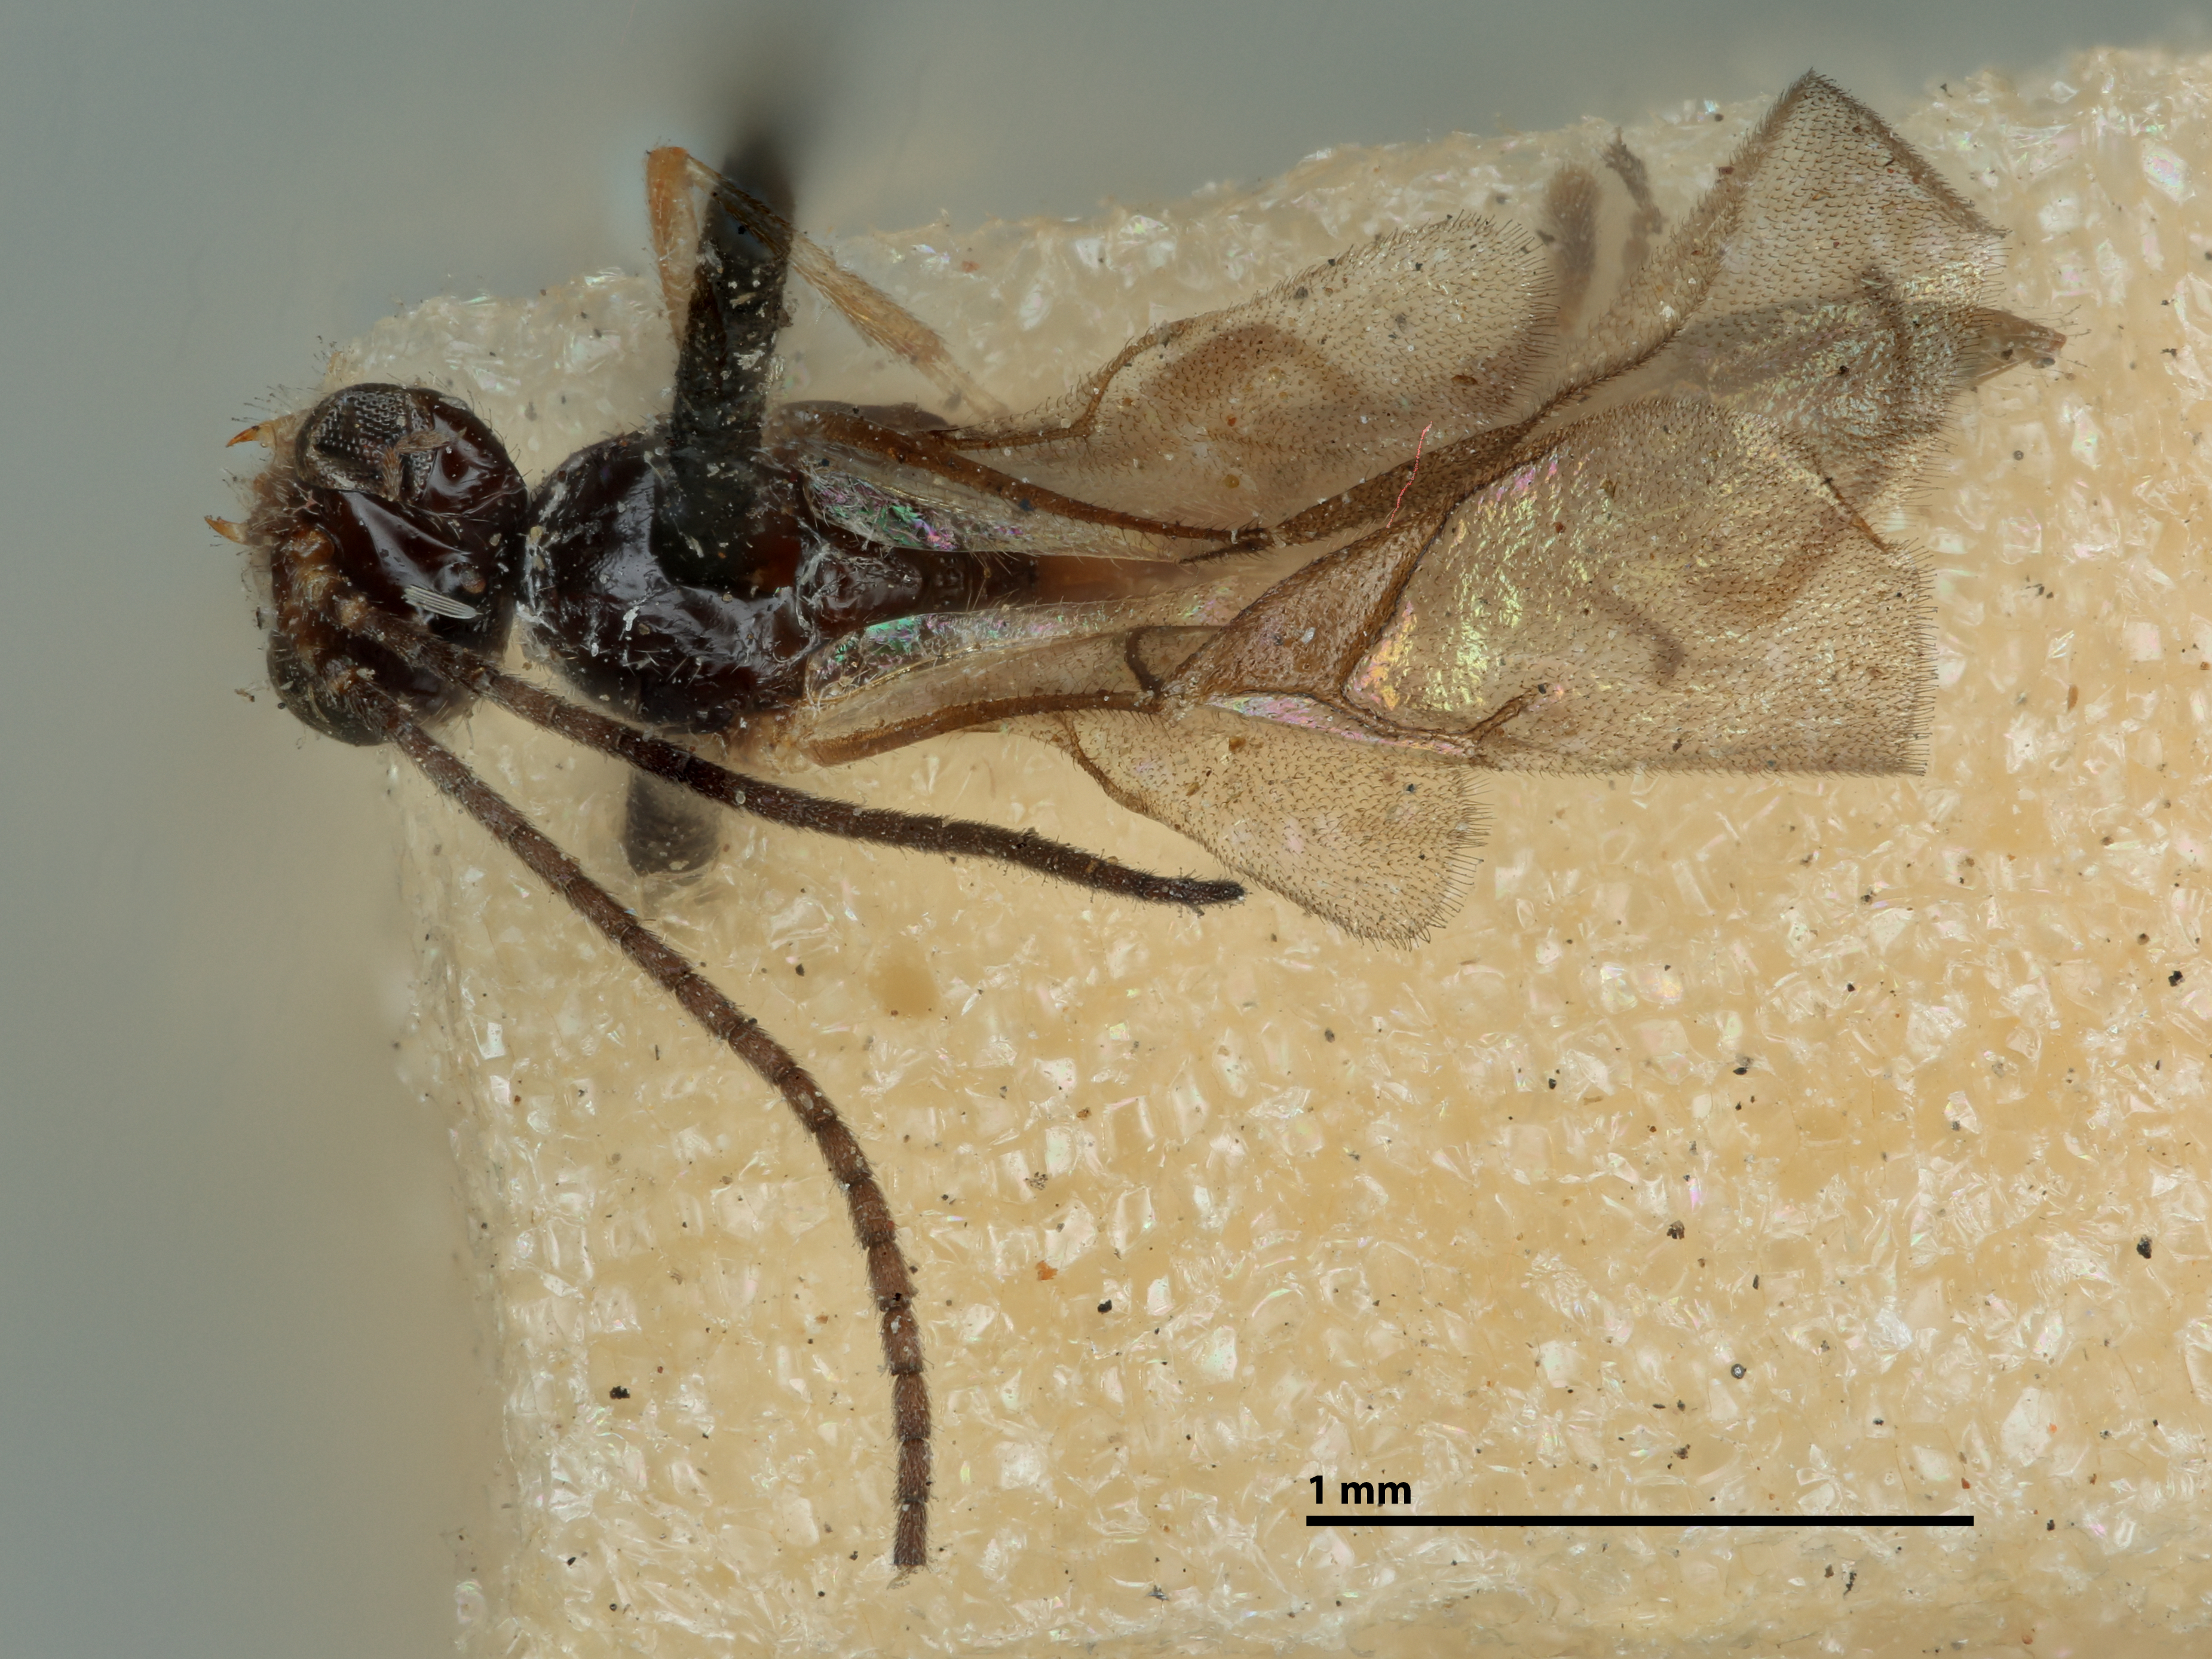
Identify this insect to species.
Aphidius californicus
